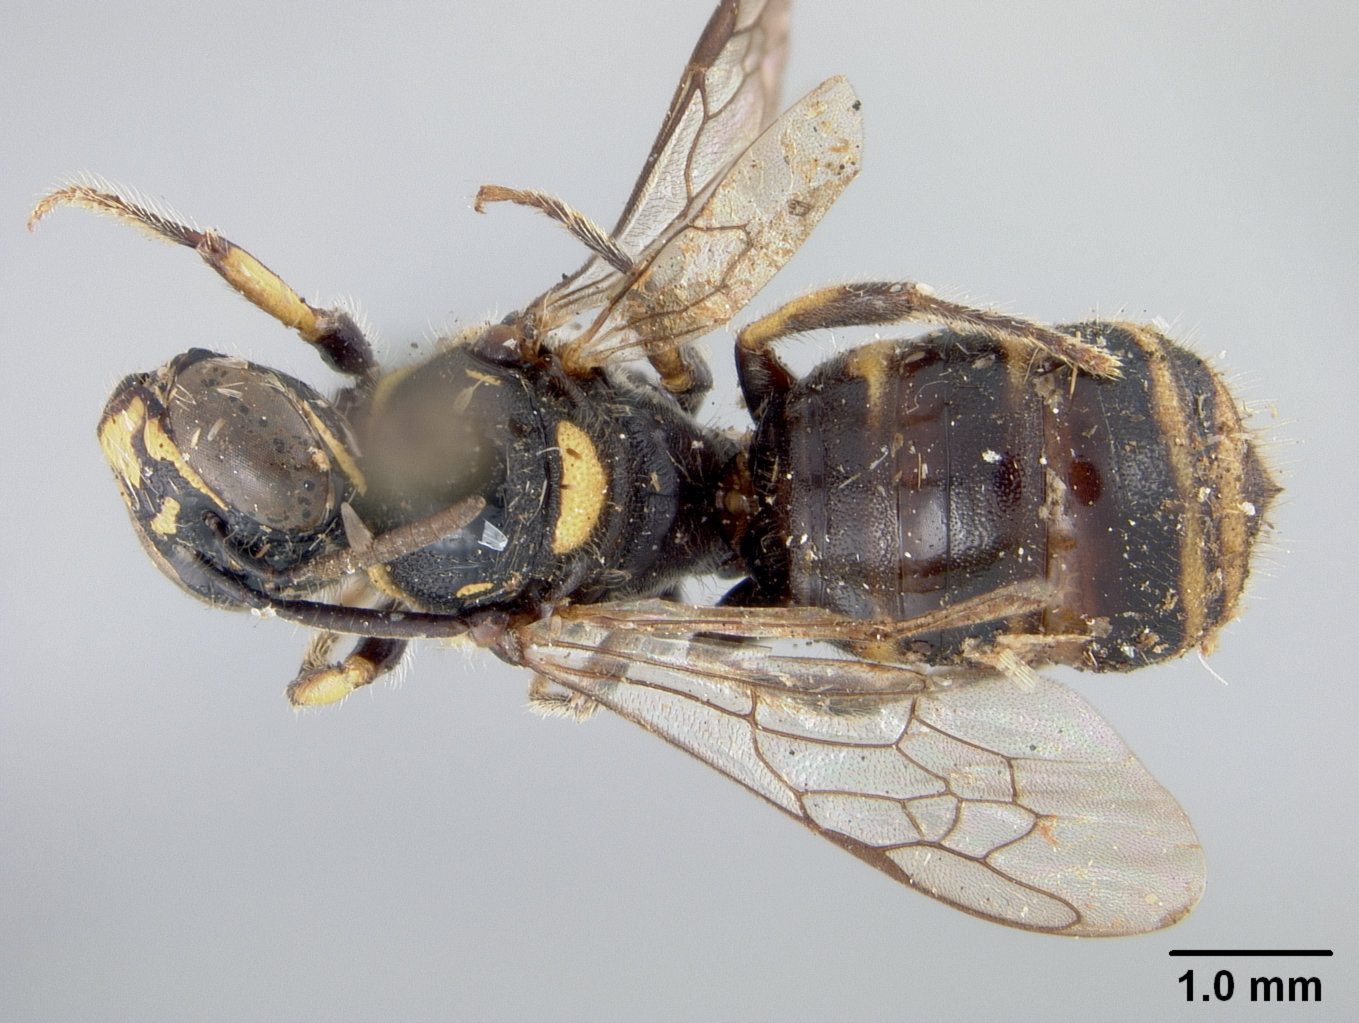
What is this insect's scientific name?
Ceratina bryanti
